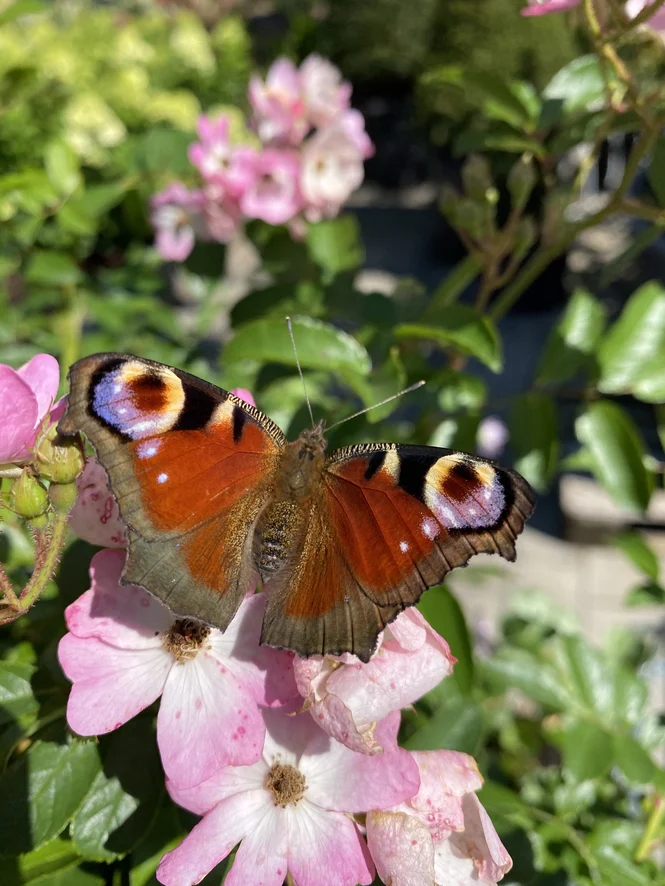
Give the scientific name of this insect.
Aglais io
